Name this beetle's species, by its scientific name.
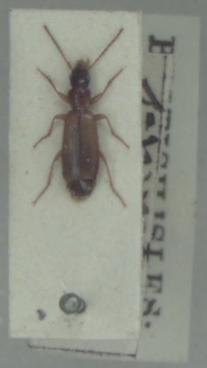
Paradromius linearis
